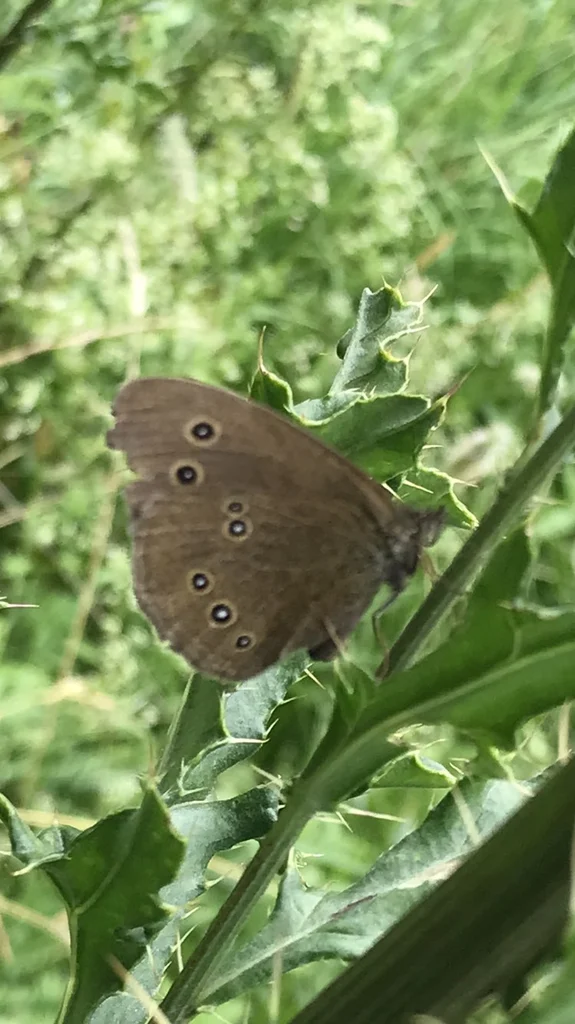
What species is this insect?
Aphantopus hyperantus
